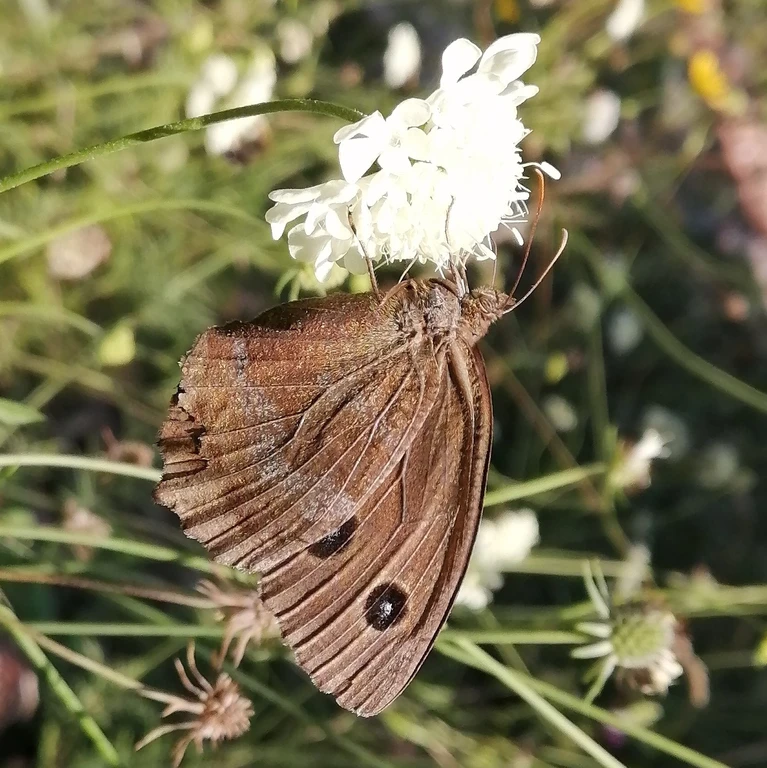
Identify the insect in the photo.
Minois dryas
